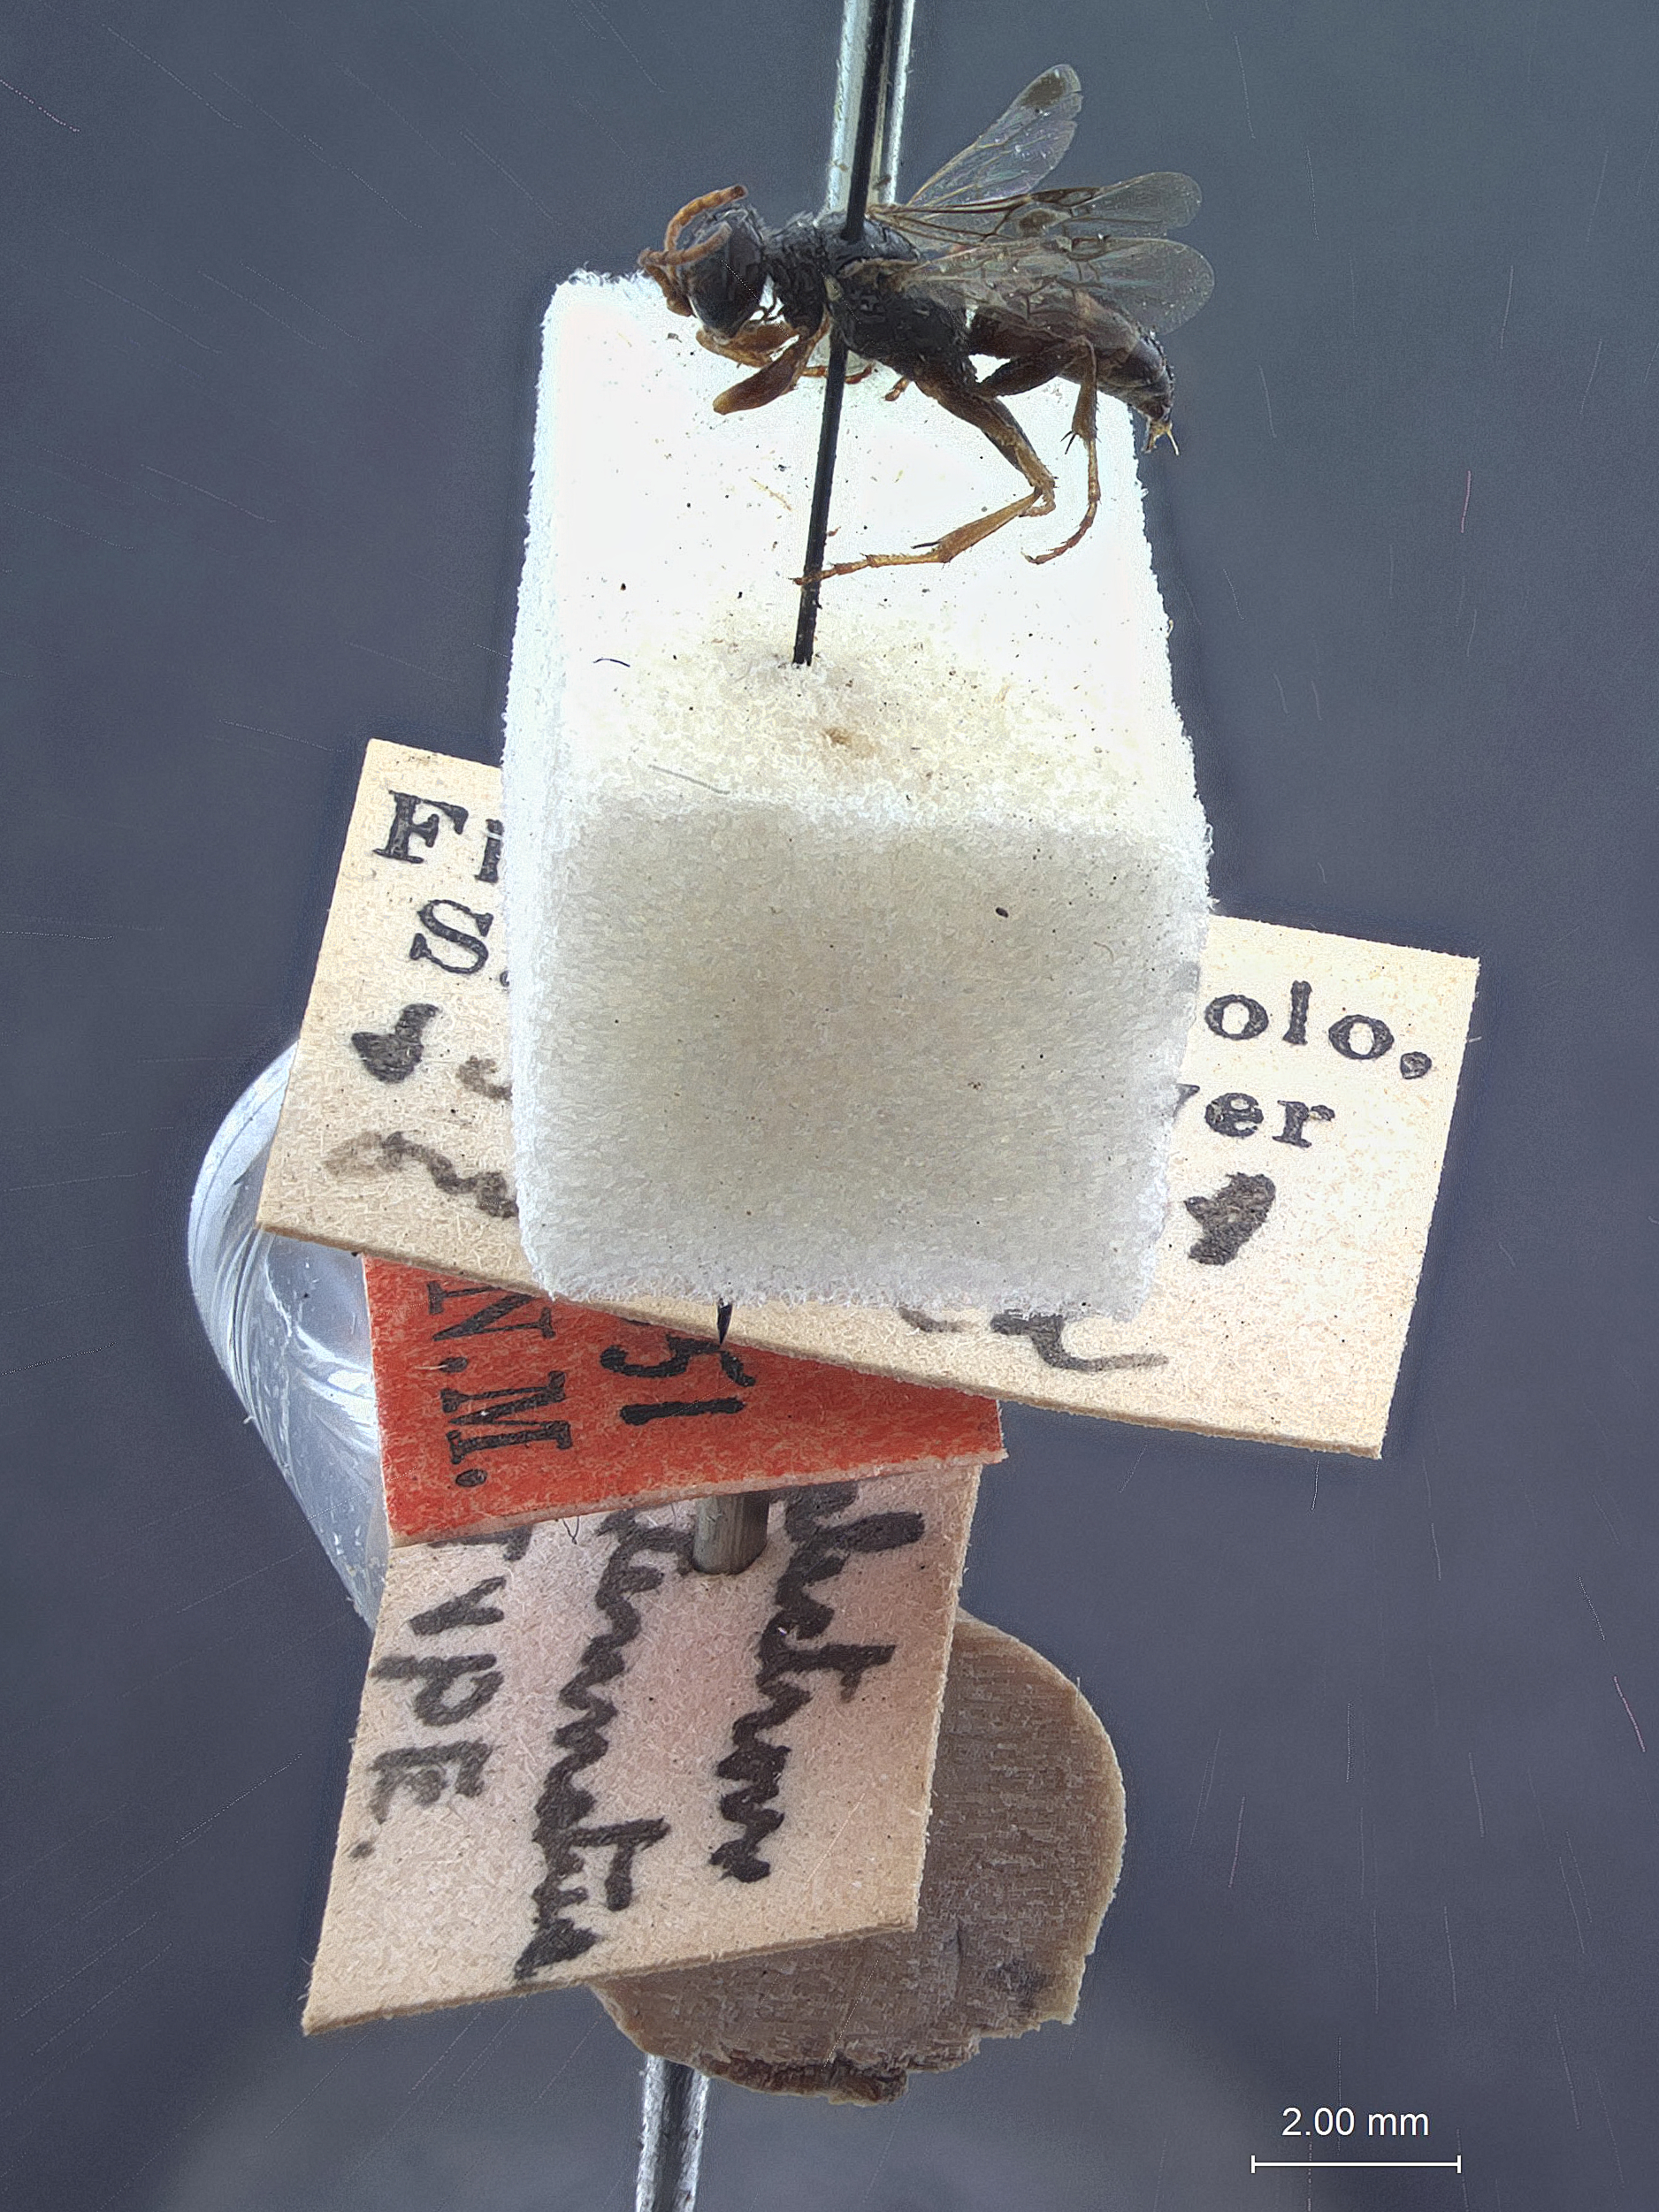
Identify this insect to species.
Diploplectron rufoantennatus
